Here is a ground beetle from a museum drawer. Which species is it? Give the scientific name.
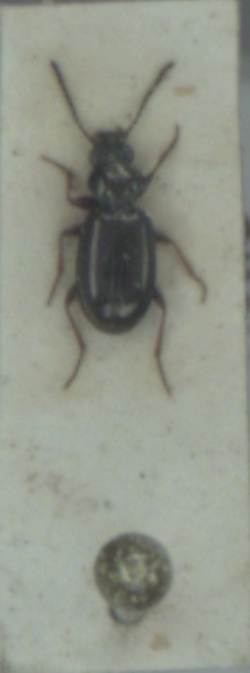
Bembidion lampros
